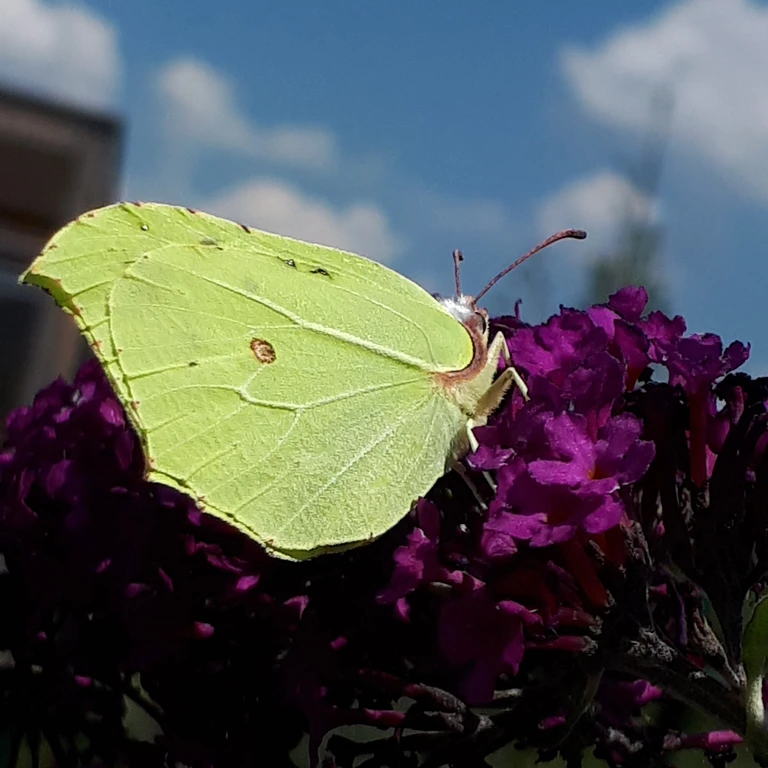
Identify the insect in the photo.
Gonepteryx rhamni
